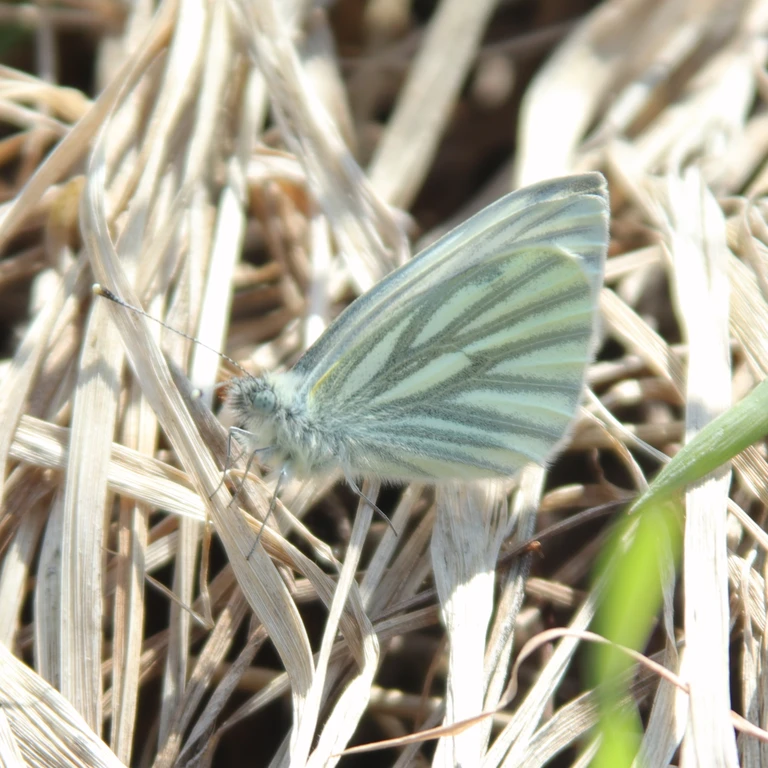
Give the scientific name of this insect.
Pieris napi
